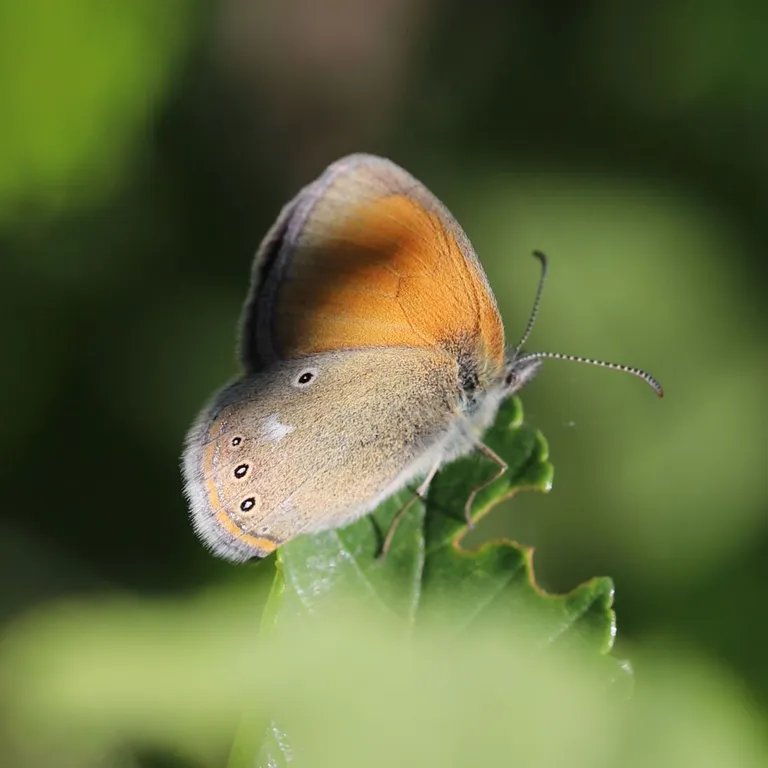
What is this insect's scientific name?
Coenonympha glycerion (also Coenonympha iphis)
